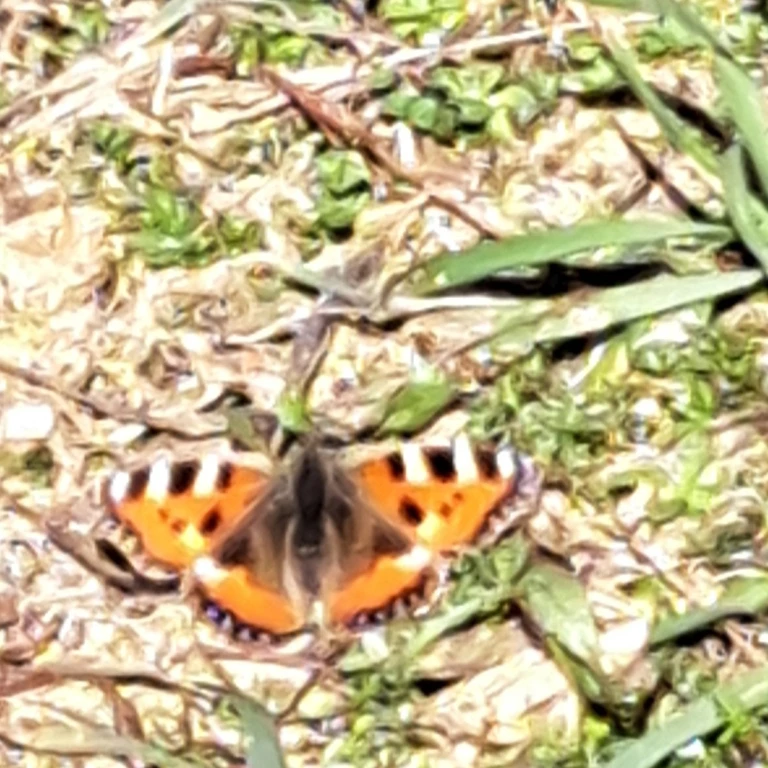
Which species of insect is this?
Aglais urticae
